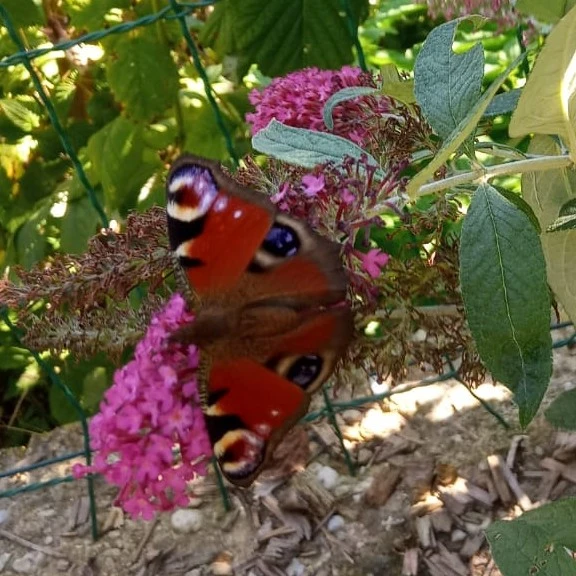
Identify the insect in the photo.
Aglais io
